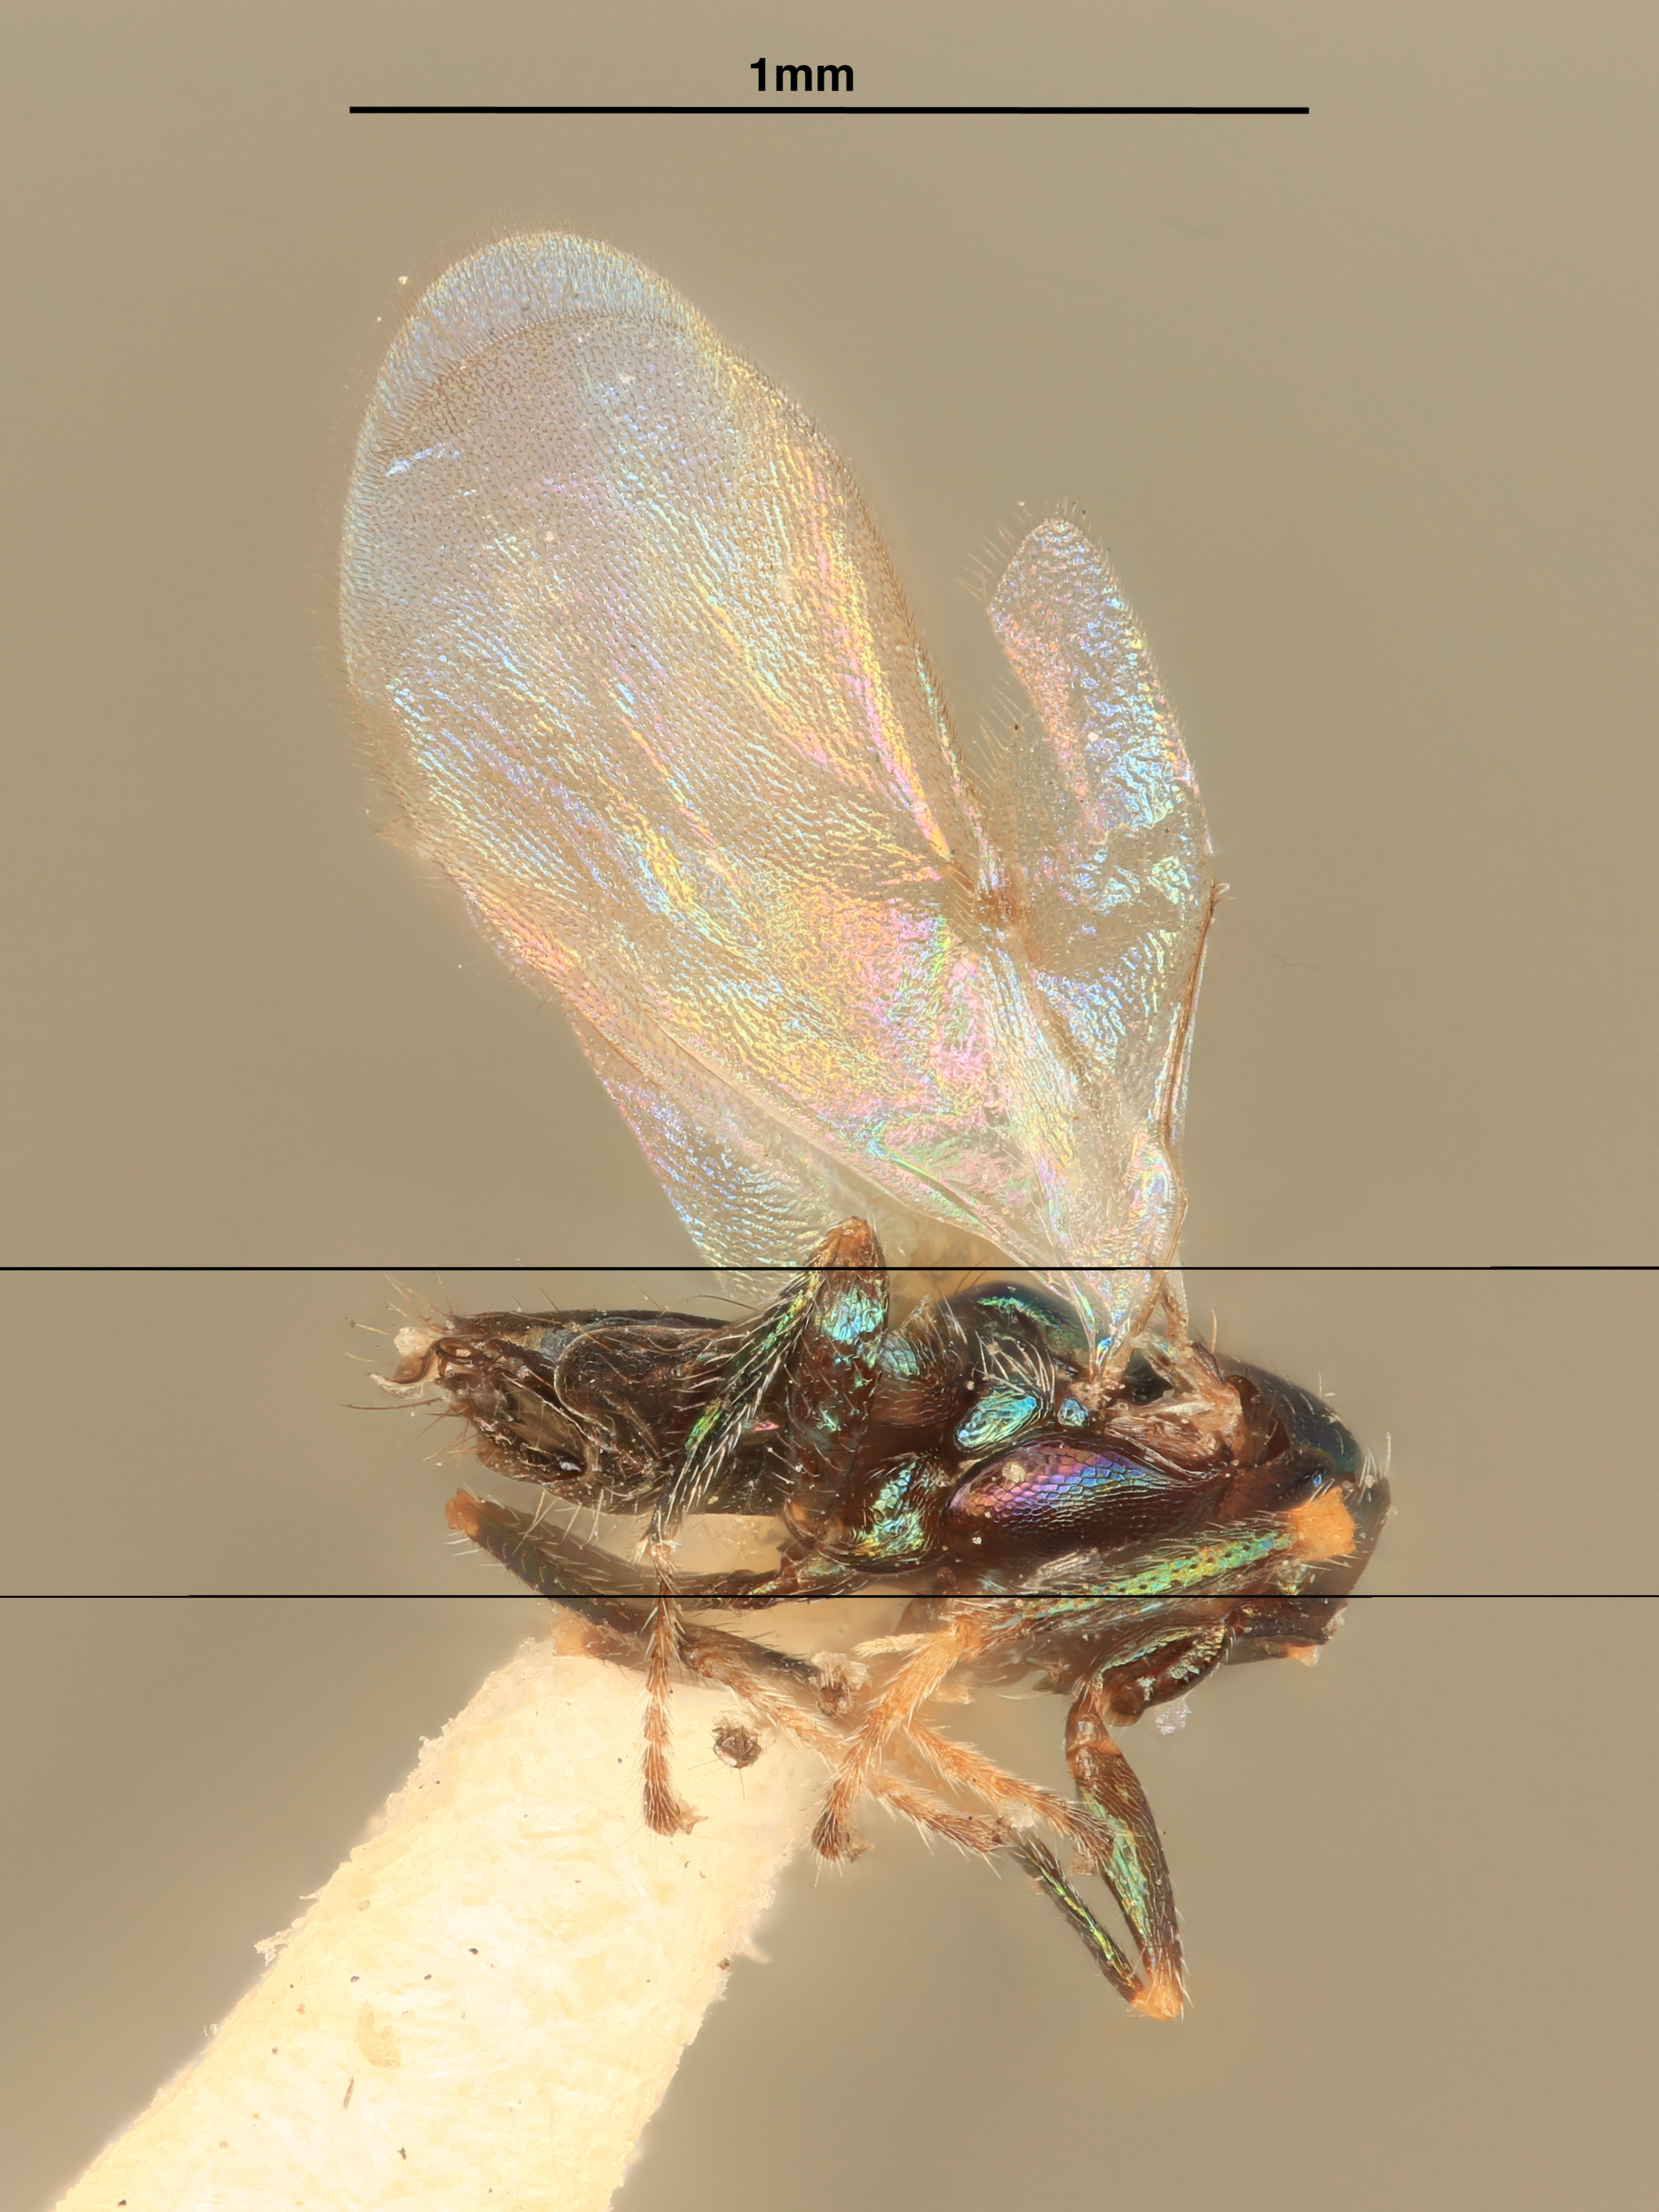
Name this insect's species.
Berecyntus euxoa
